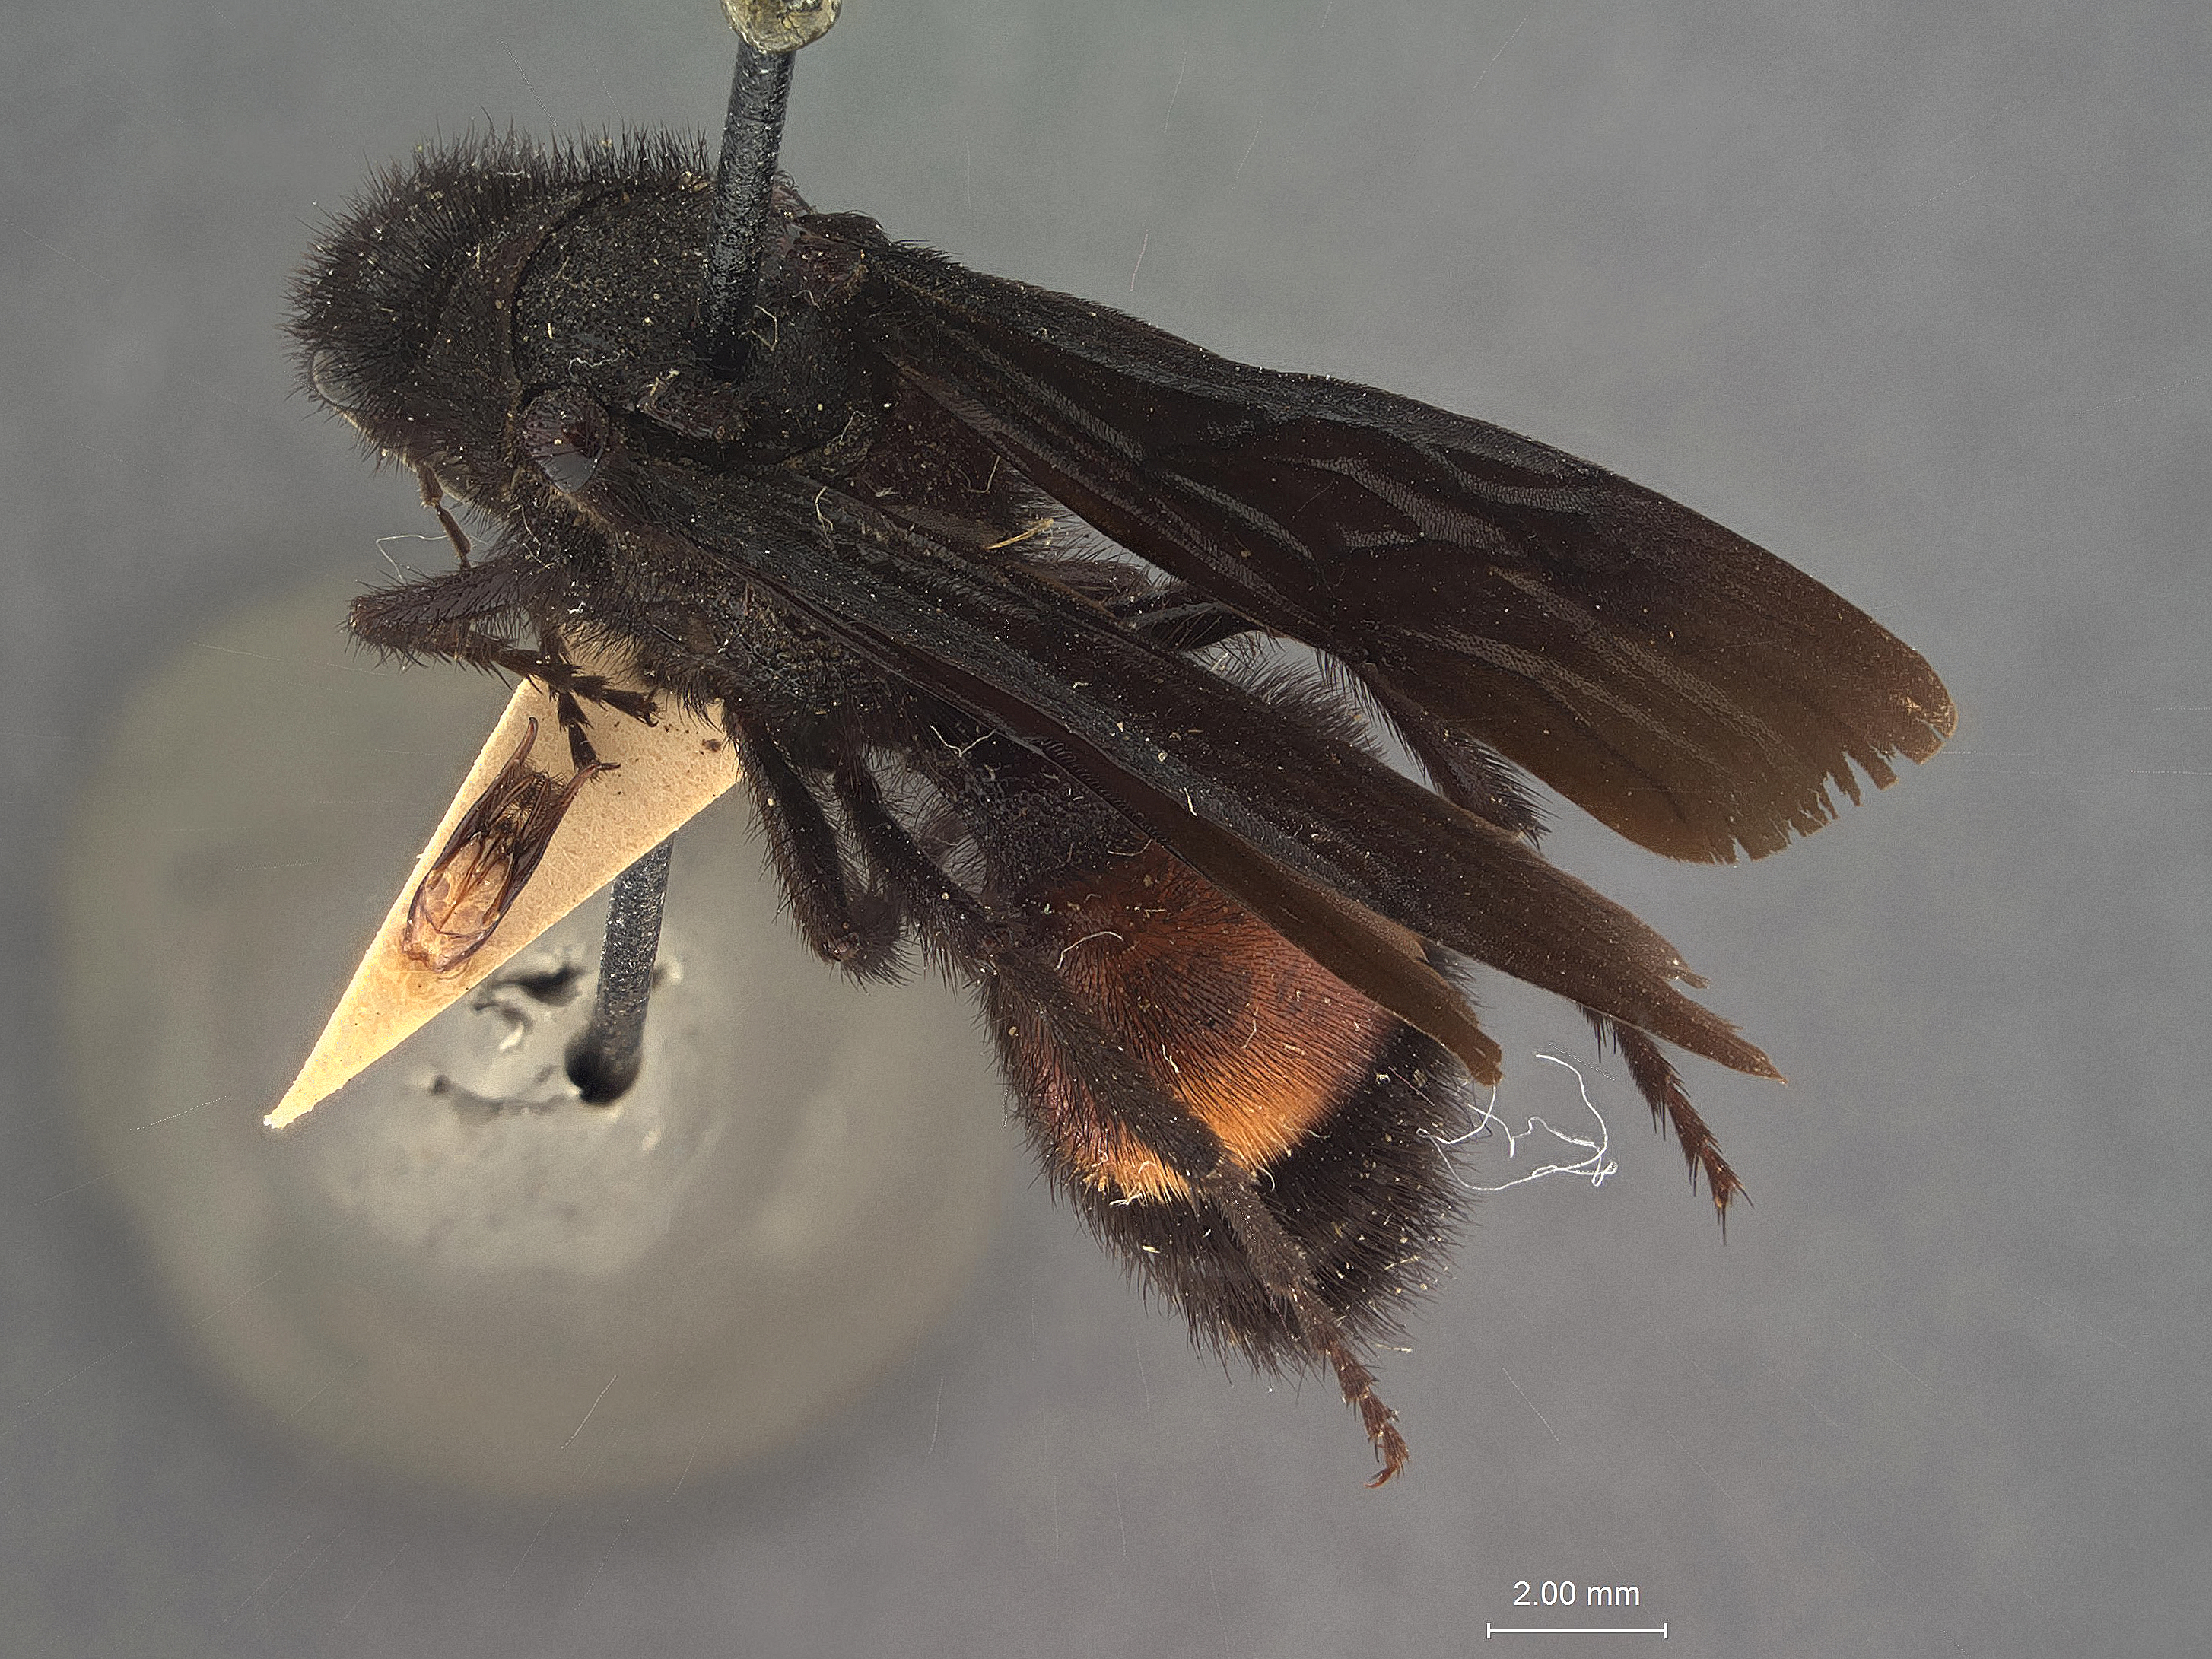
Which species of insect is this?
Dasymutilla praegrandis
